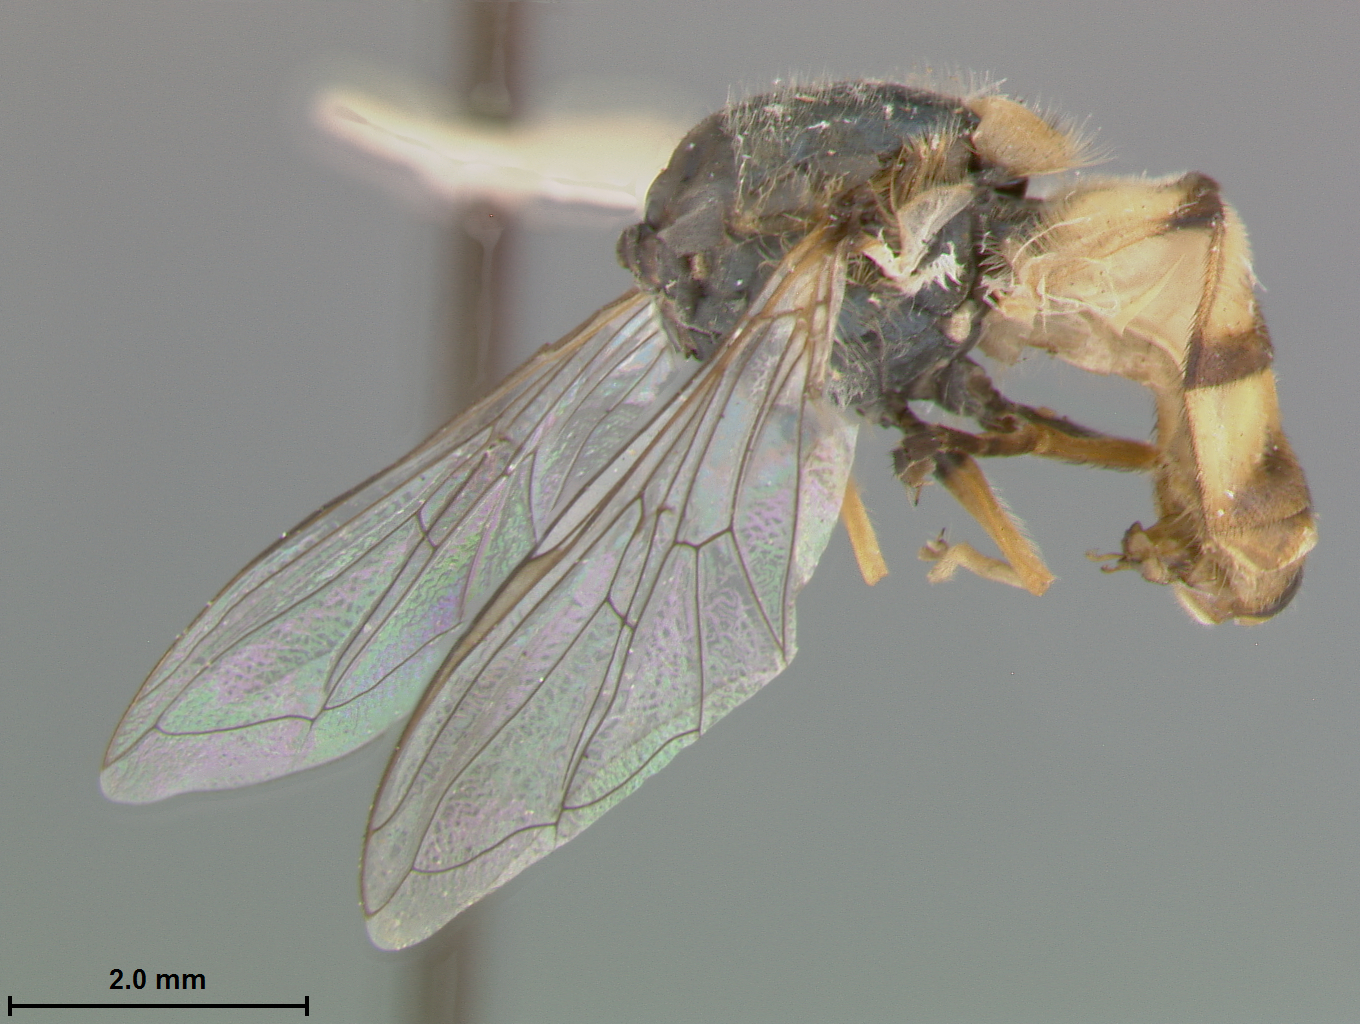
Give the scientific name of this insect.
Metasyrphus fasciatus
